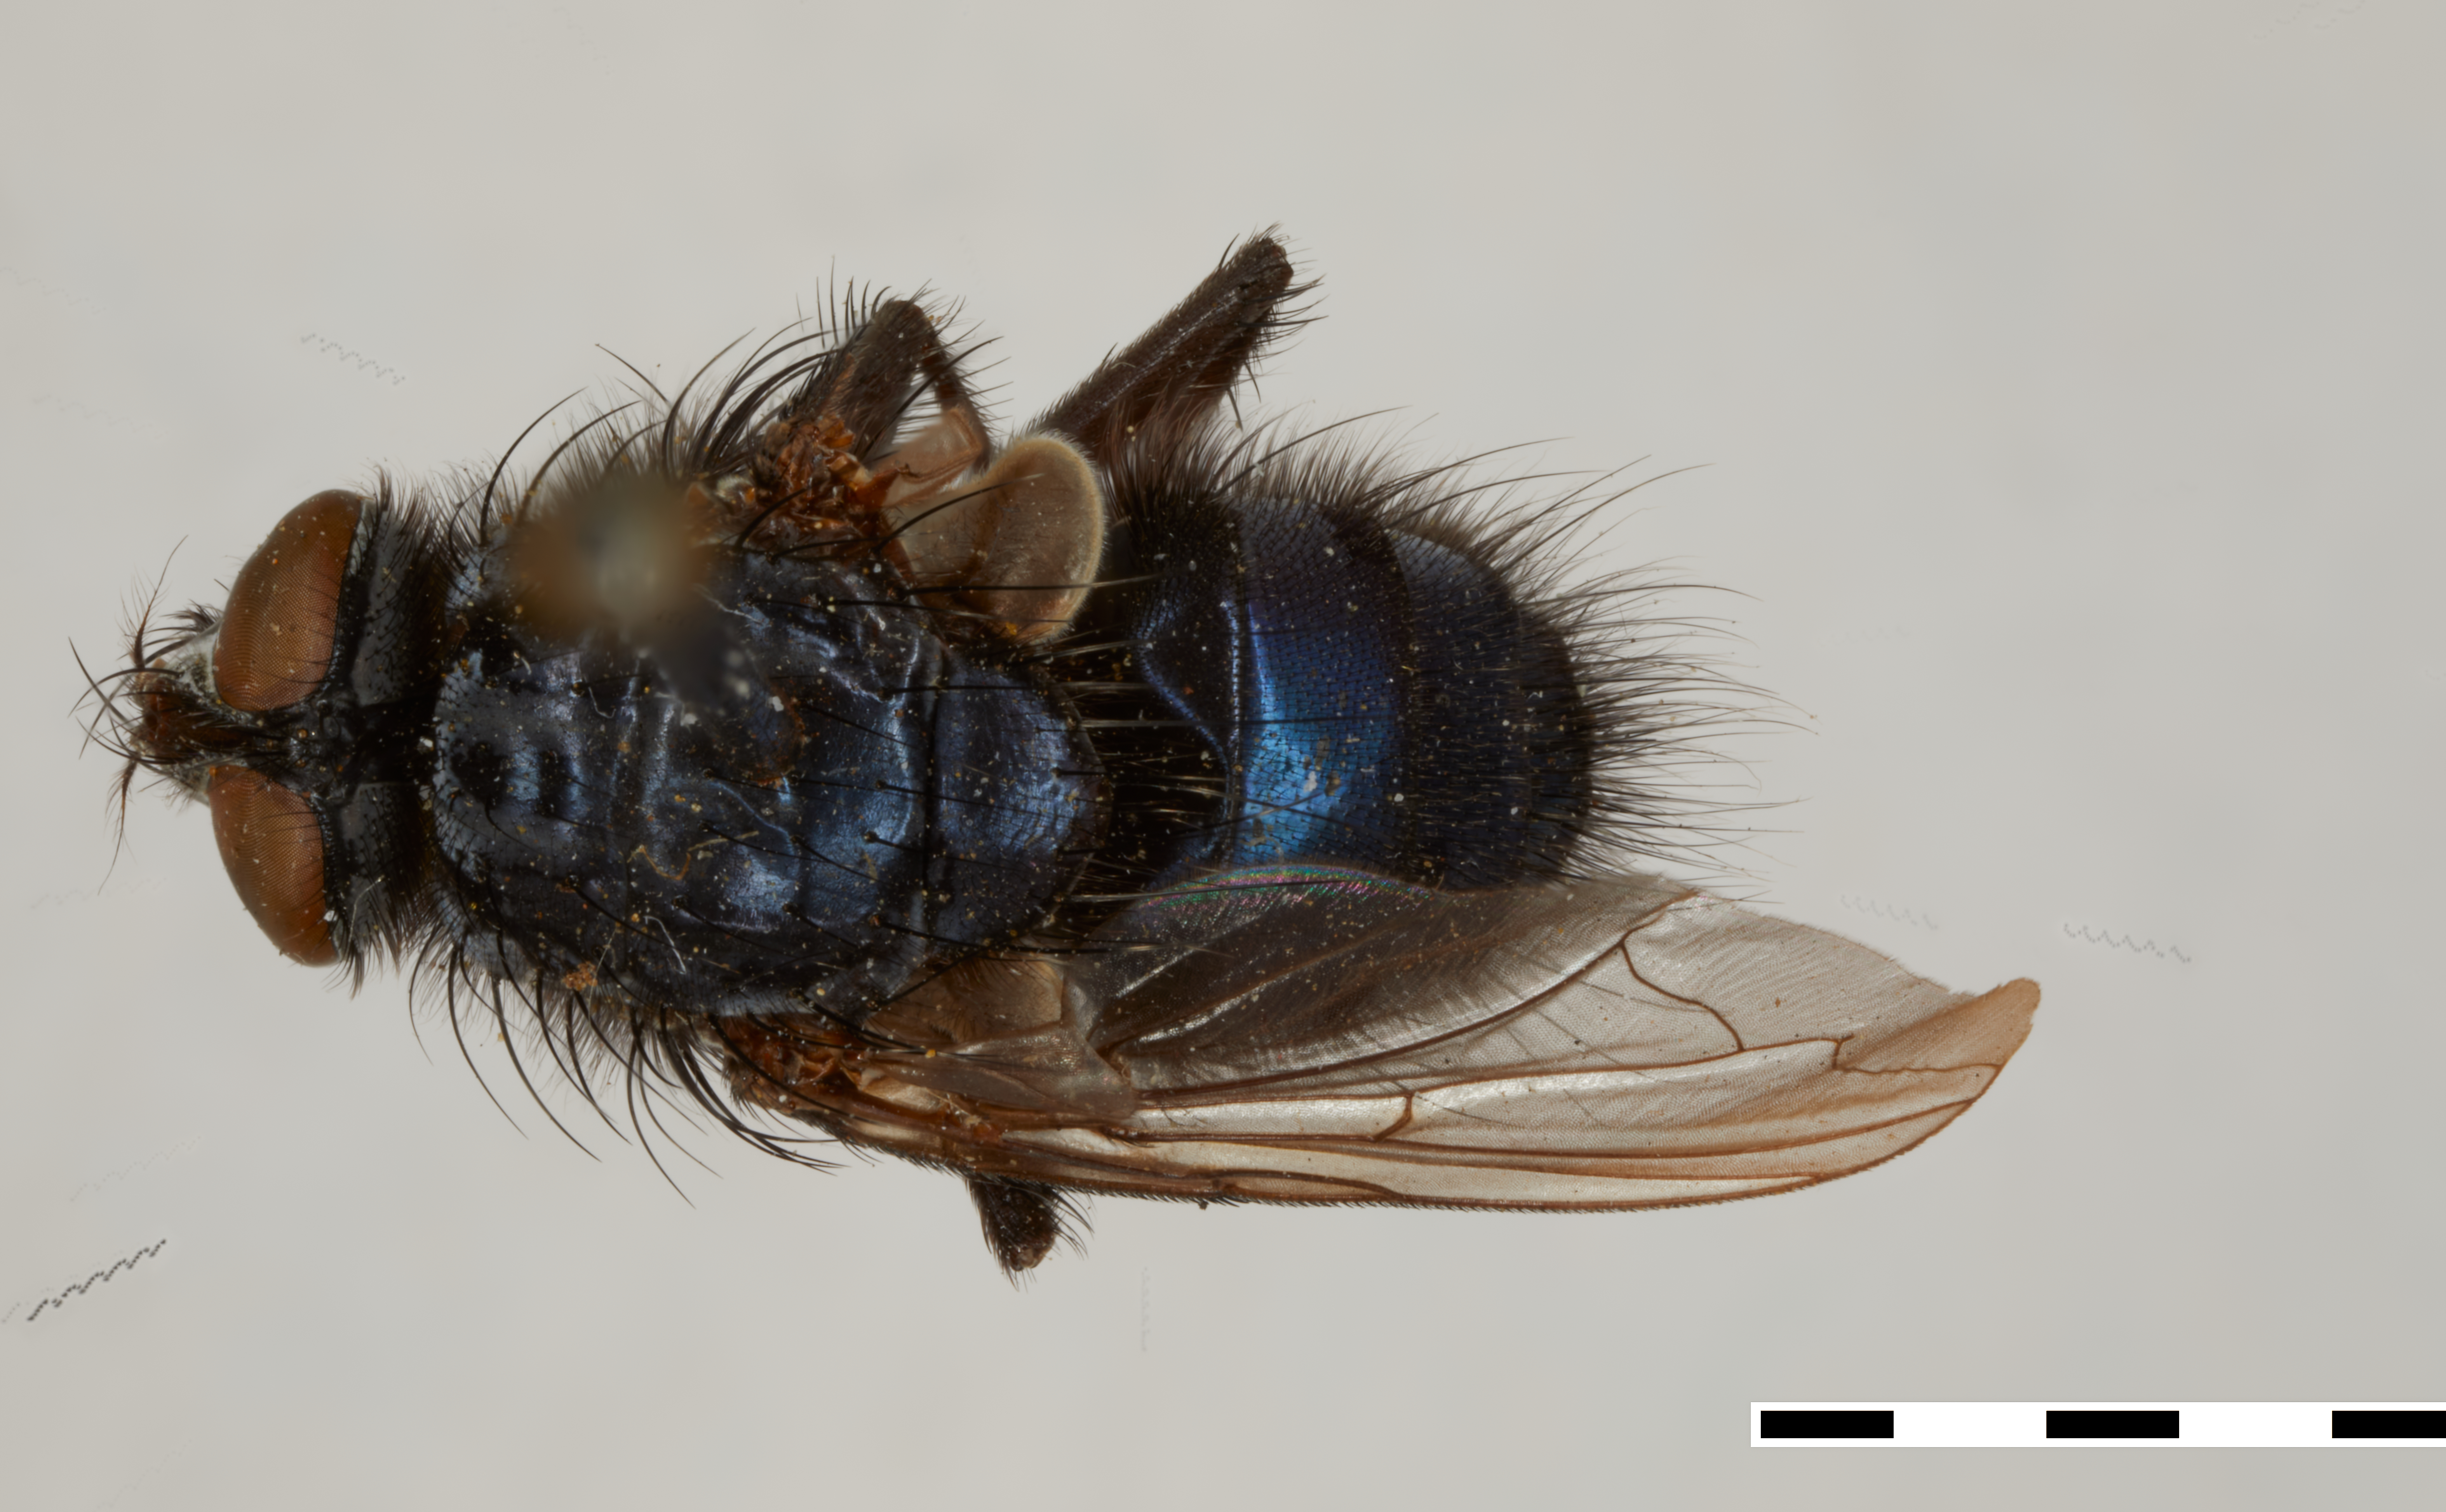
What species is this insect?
Acronesia aldrichia (also Steringomyia aldrichia)
